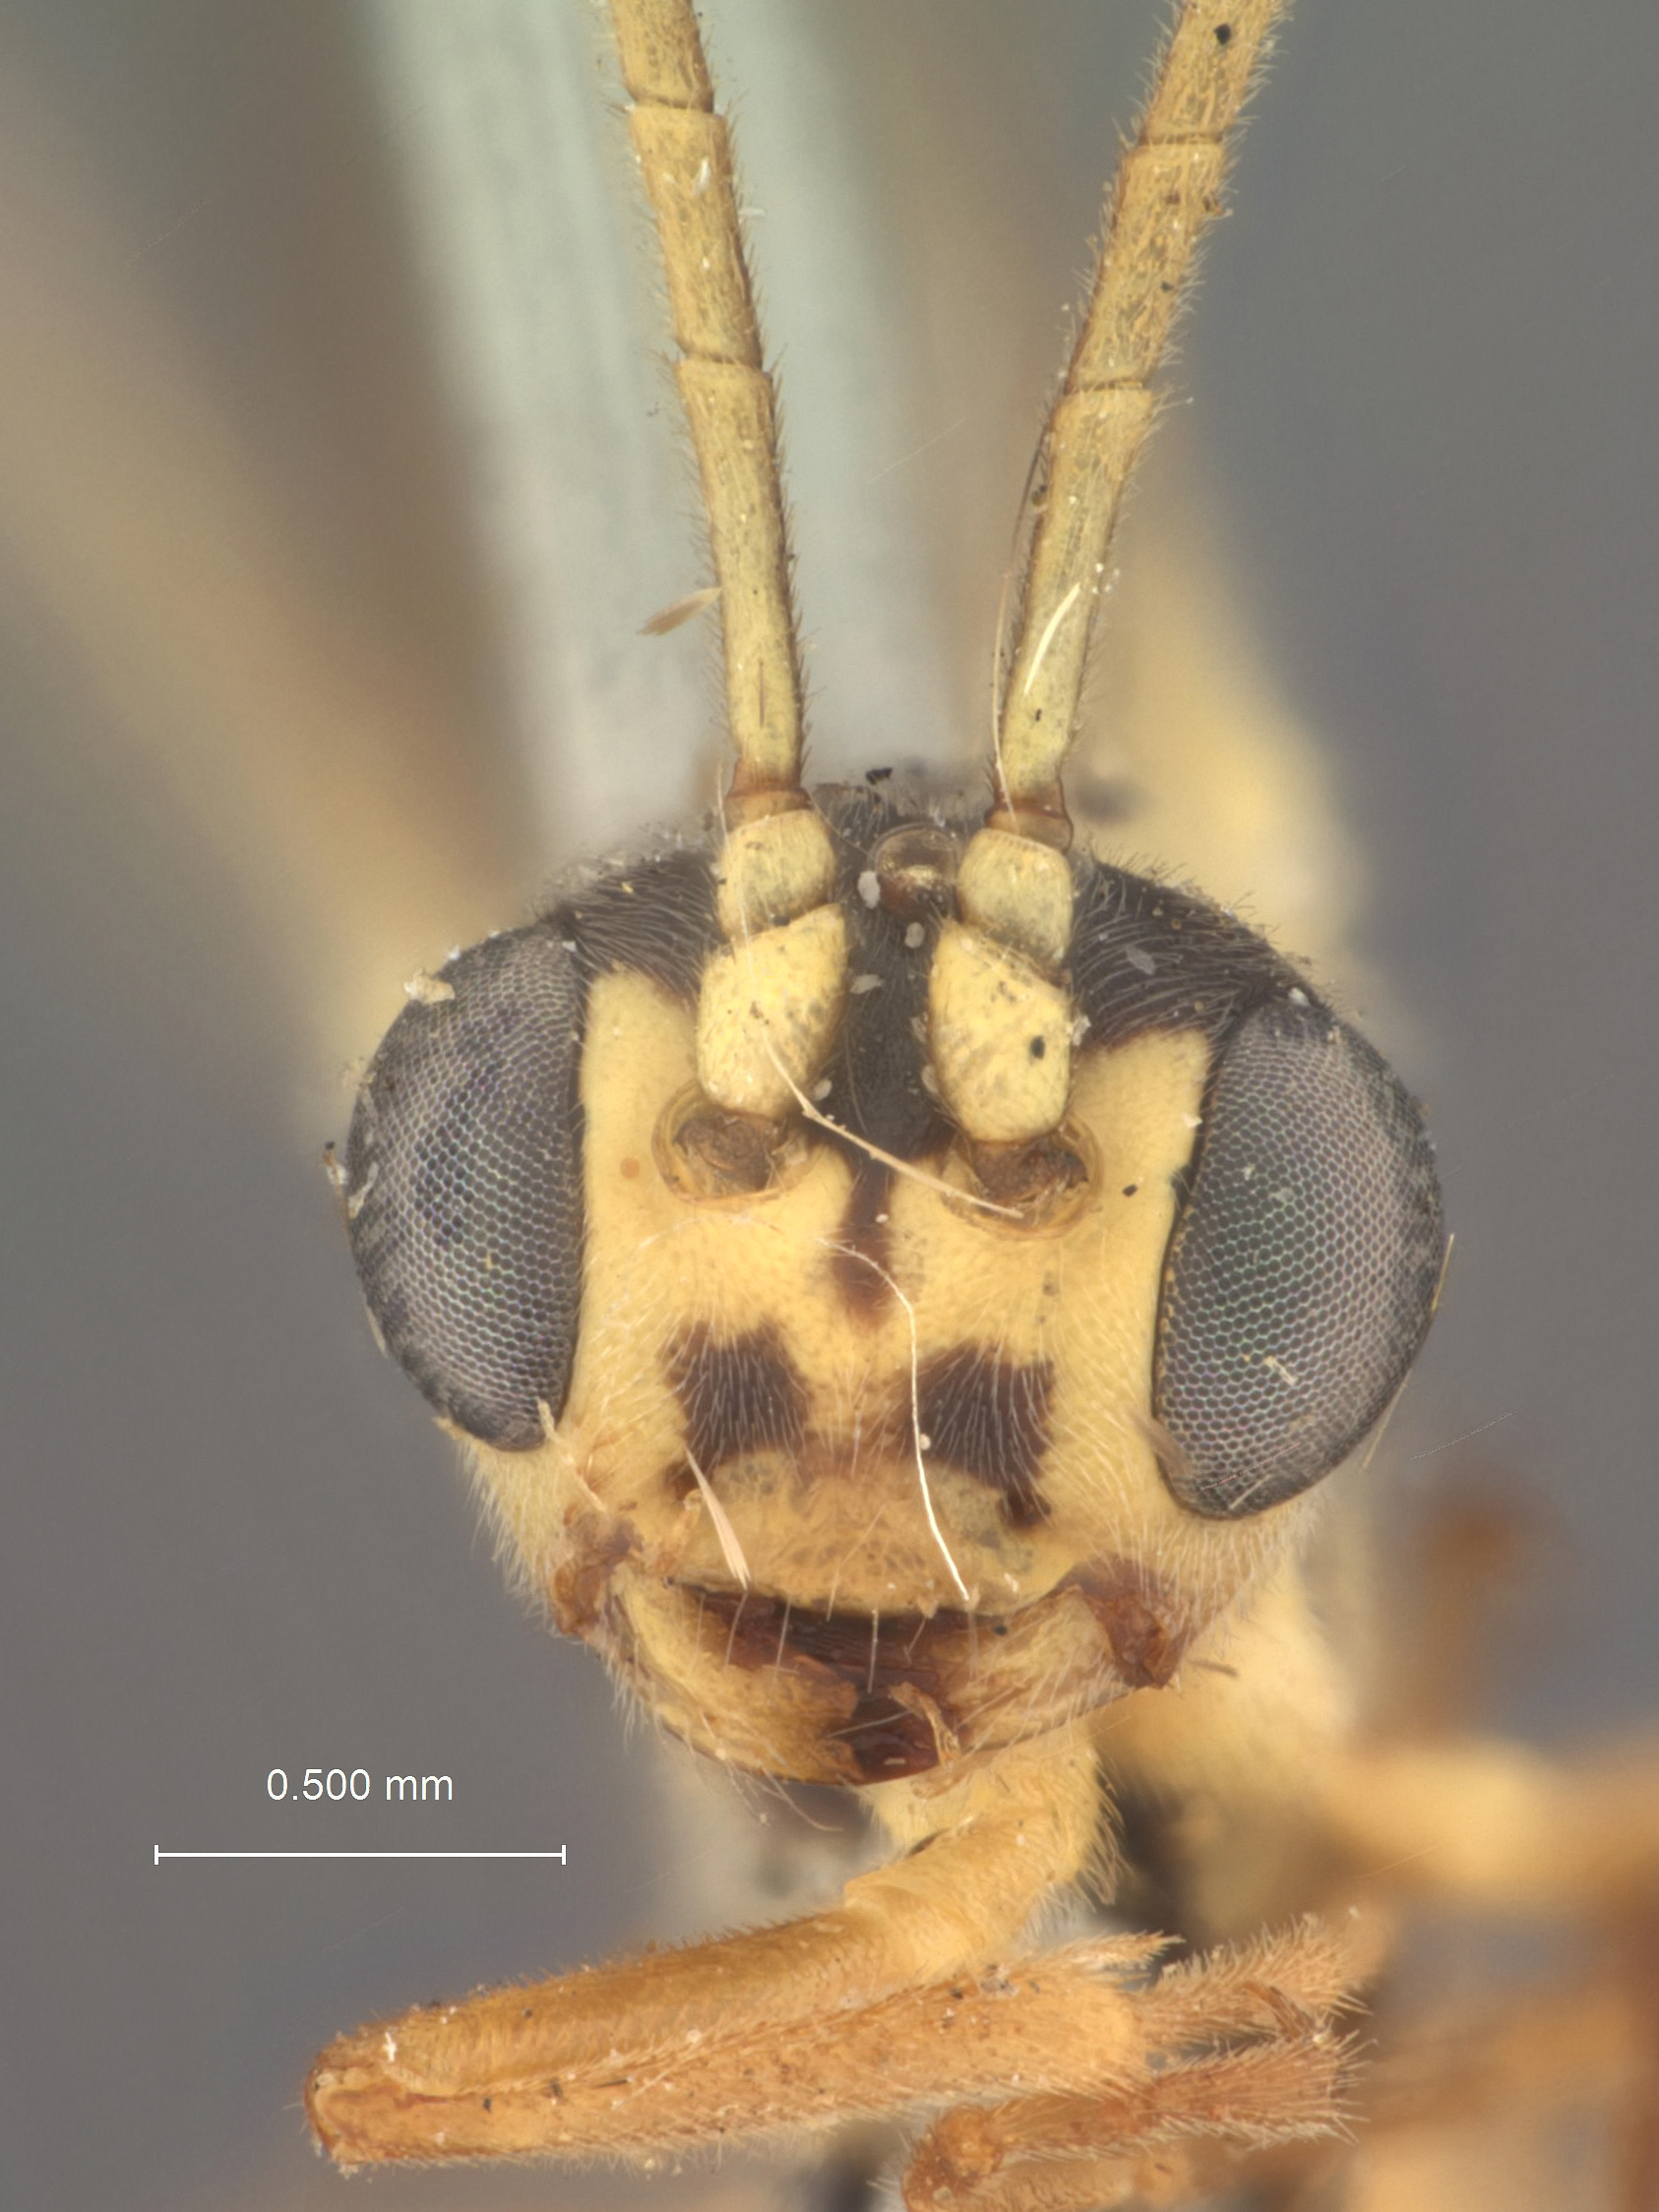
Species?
Hypocryptus popoffensis
